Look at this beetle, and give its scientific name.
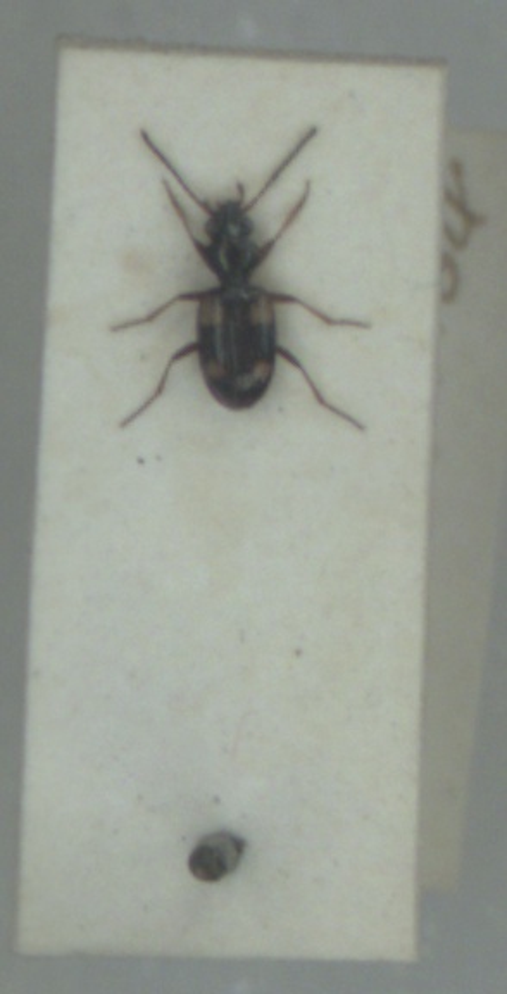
Bembidion quadrimaculatum
